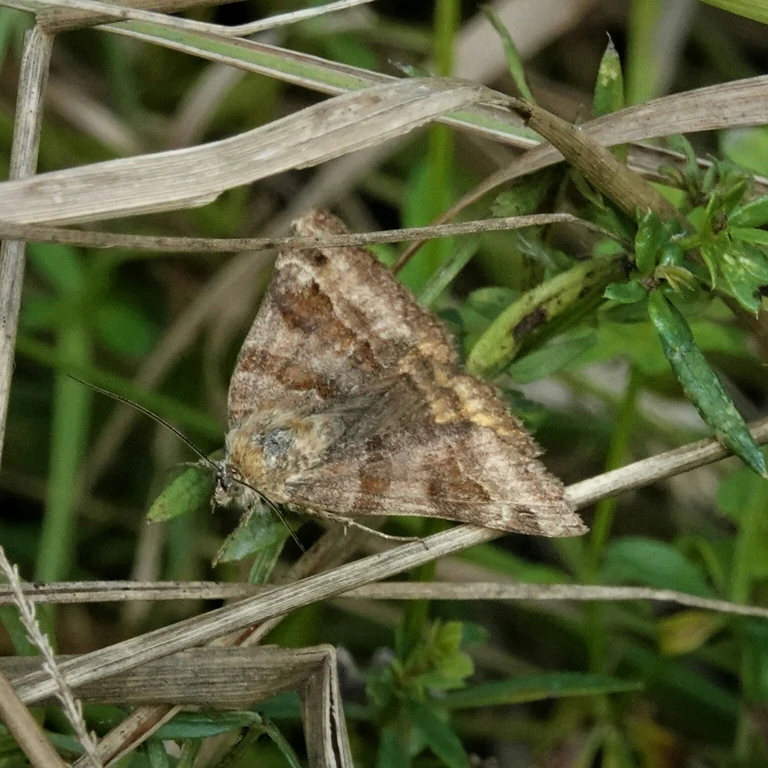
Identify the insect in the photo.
Euclidia glyphica
